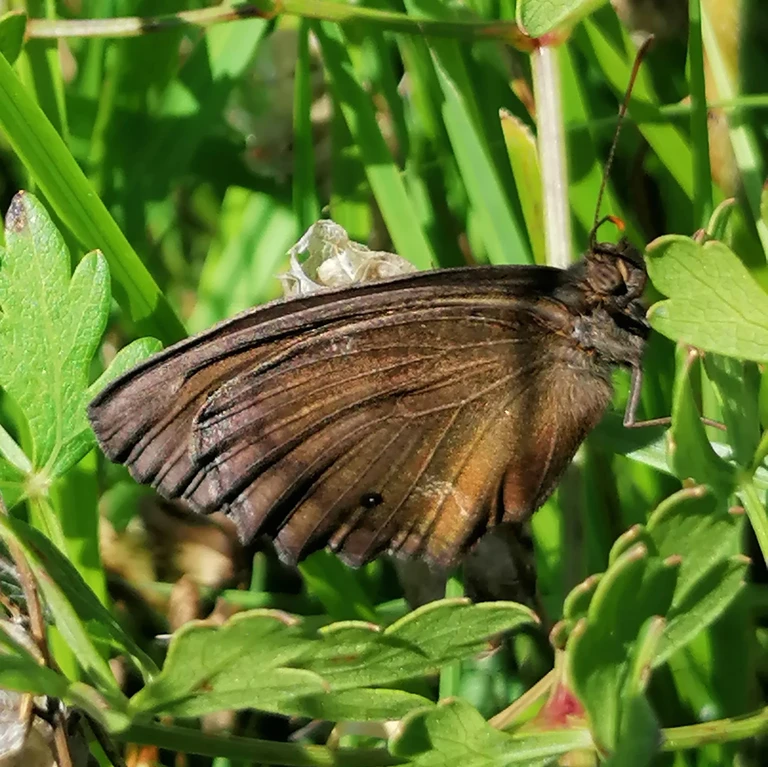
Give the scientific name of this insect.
Minois dryas
